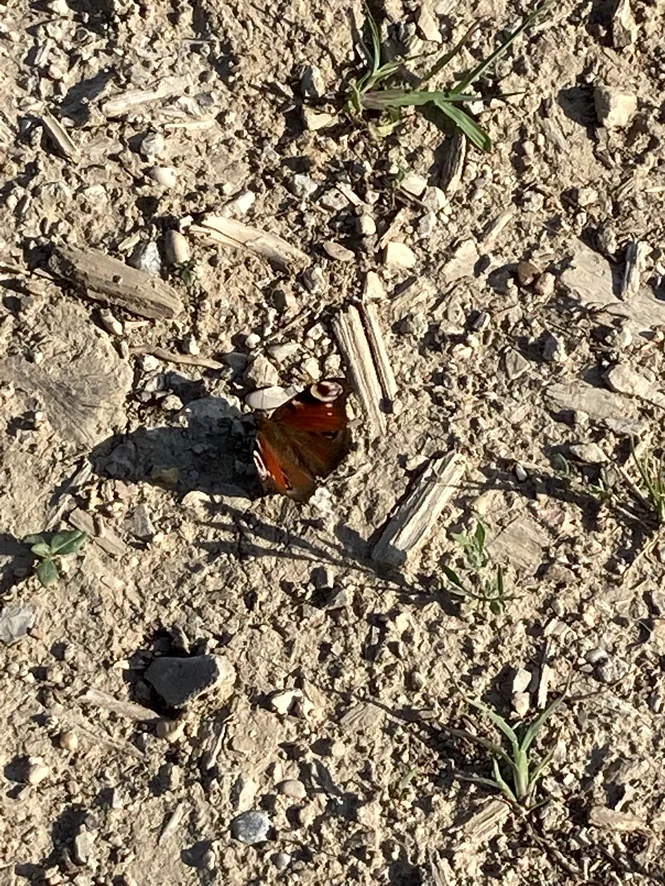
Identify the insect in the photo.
Aglais io
